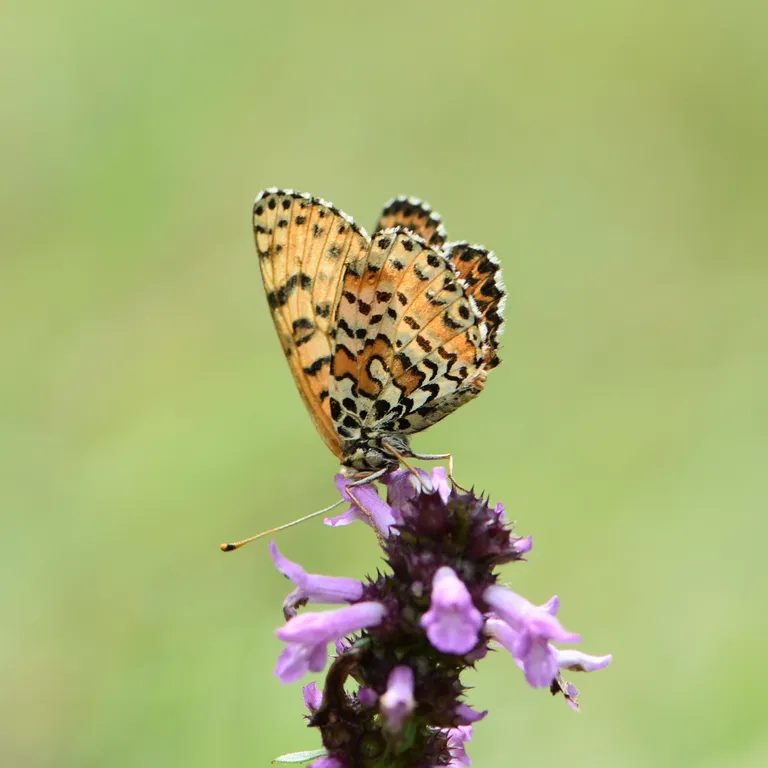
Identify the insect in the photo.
Melitaea didyma
